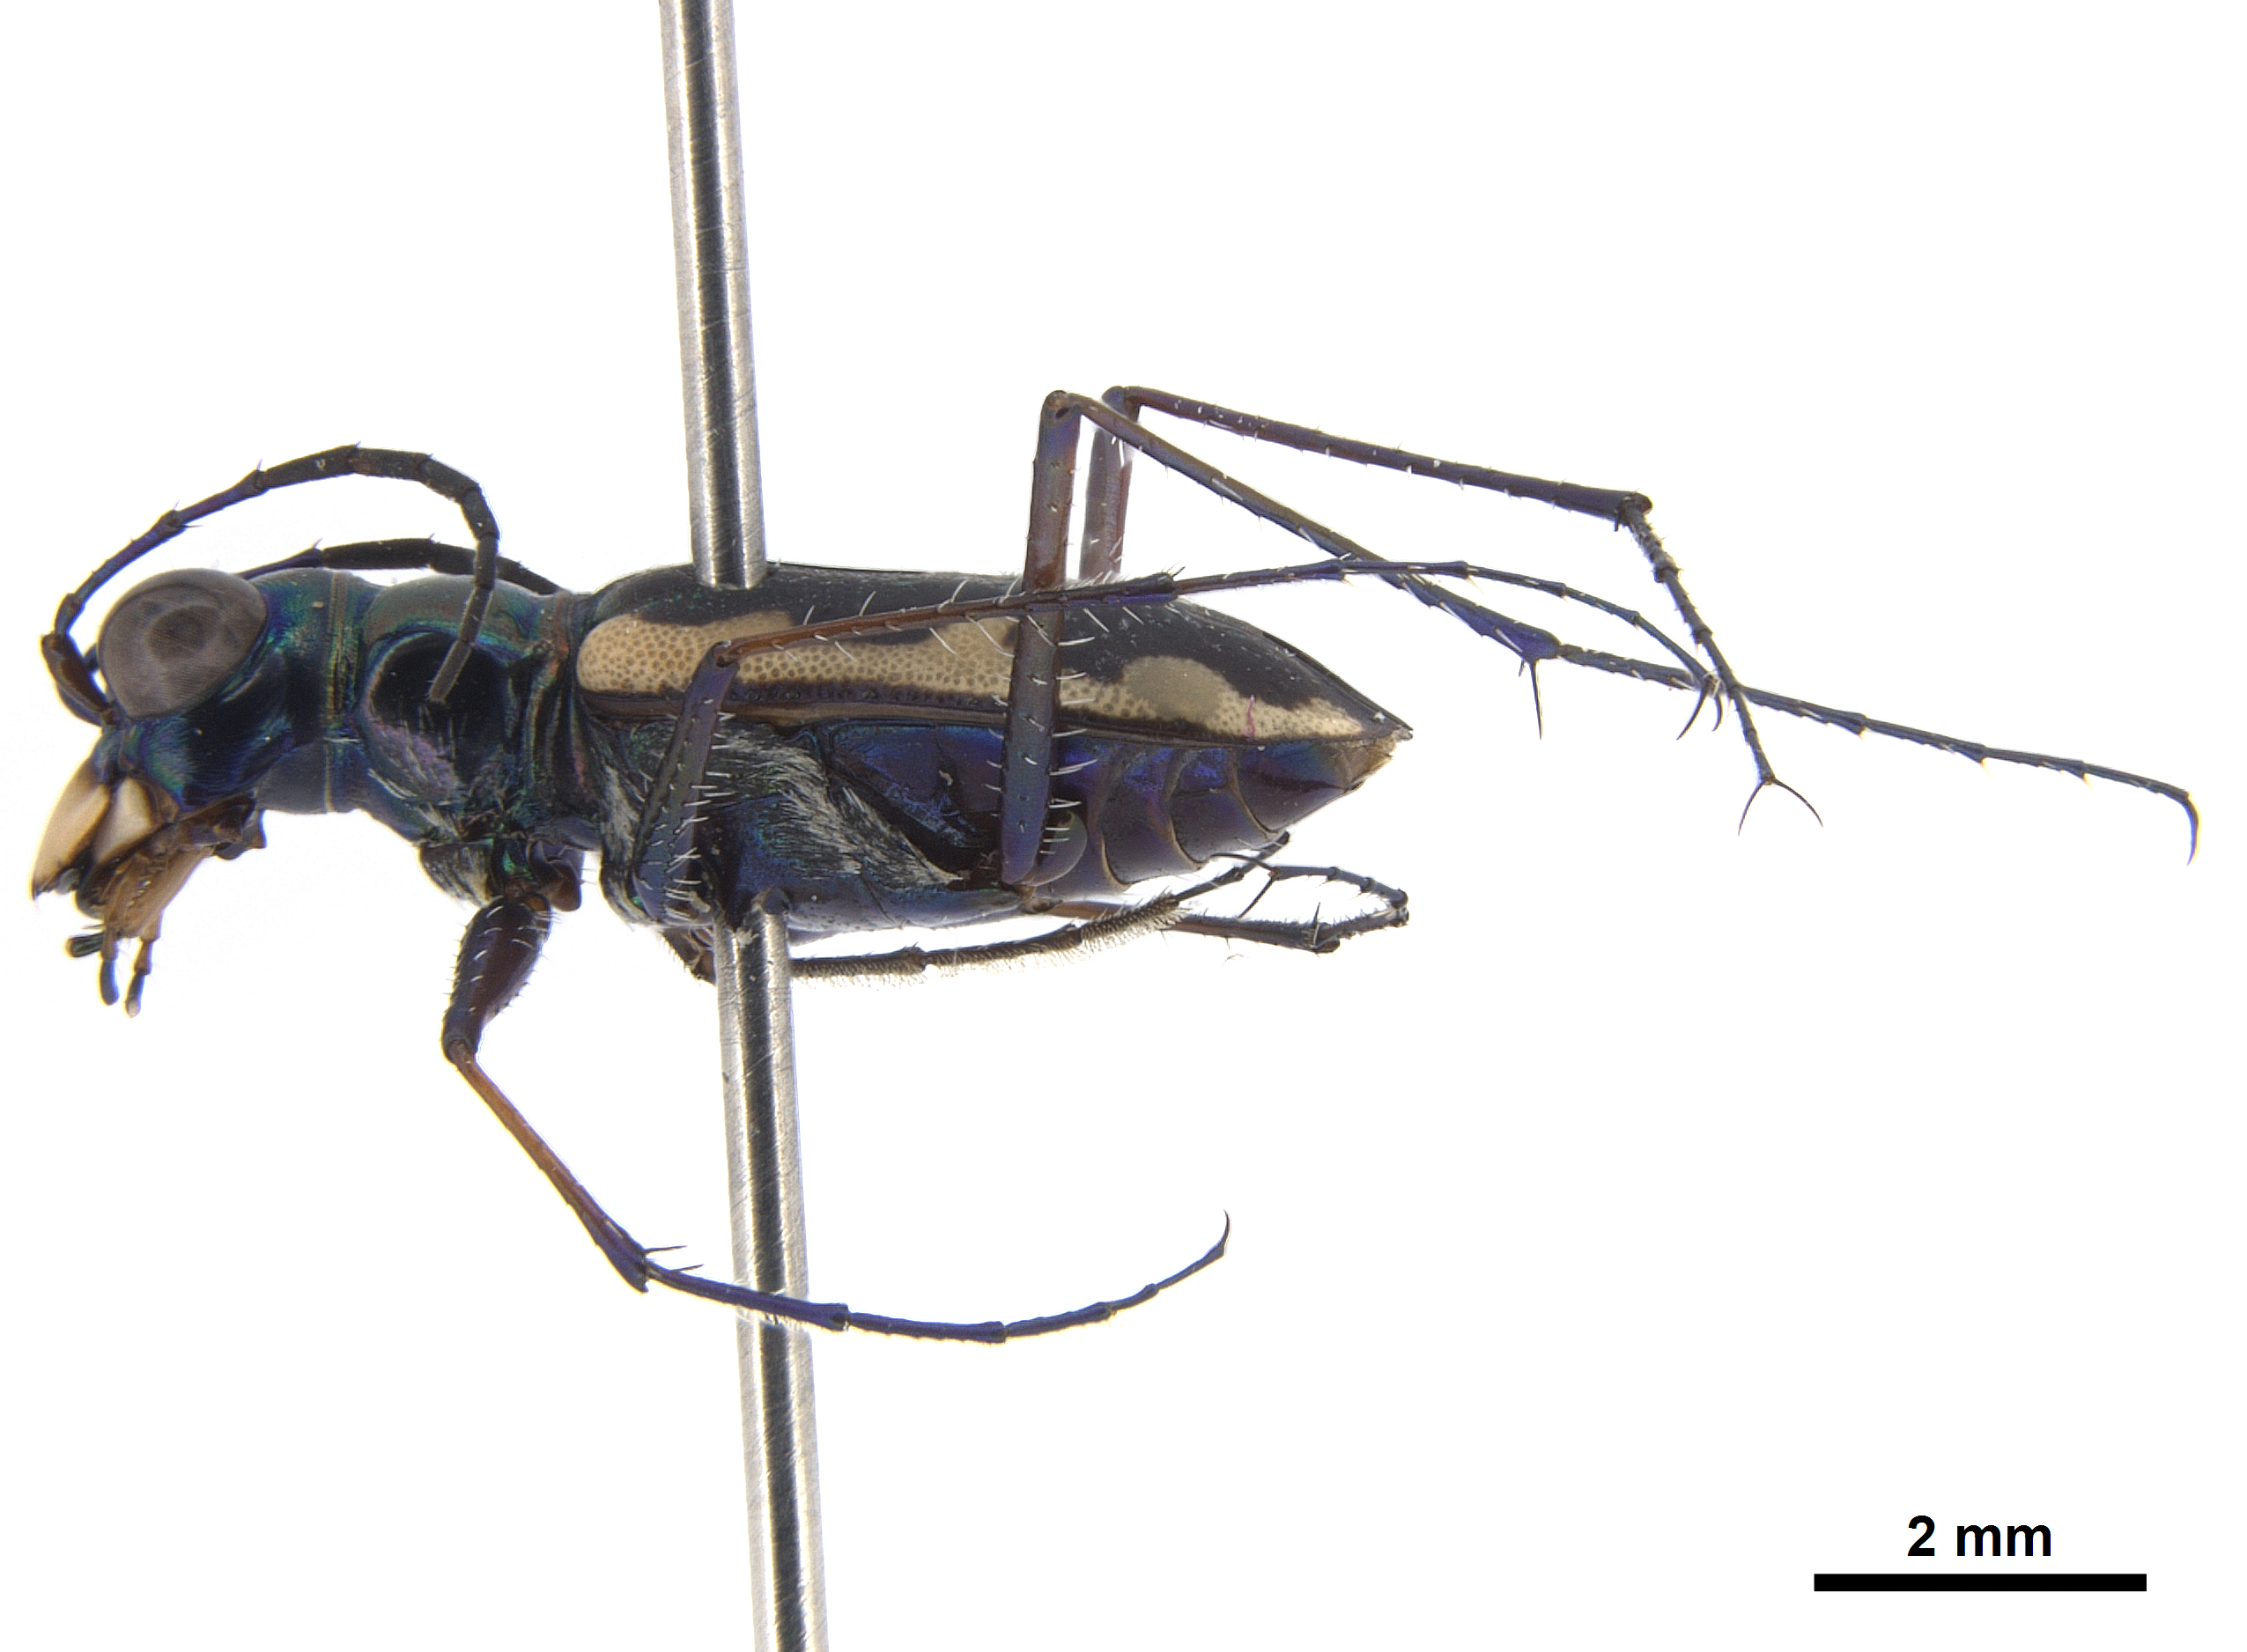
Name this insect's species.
Antenaria iosceles (also Cicindela ioscelis)
